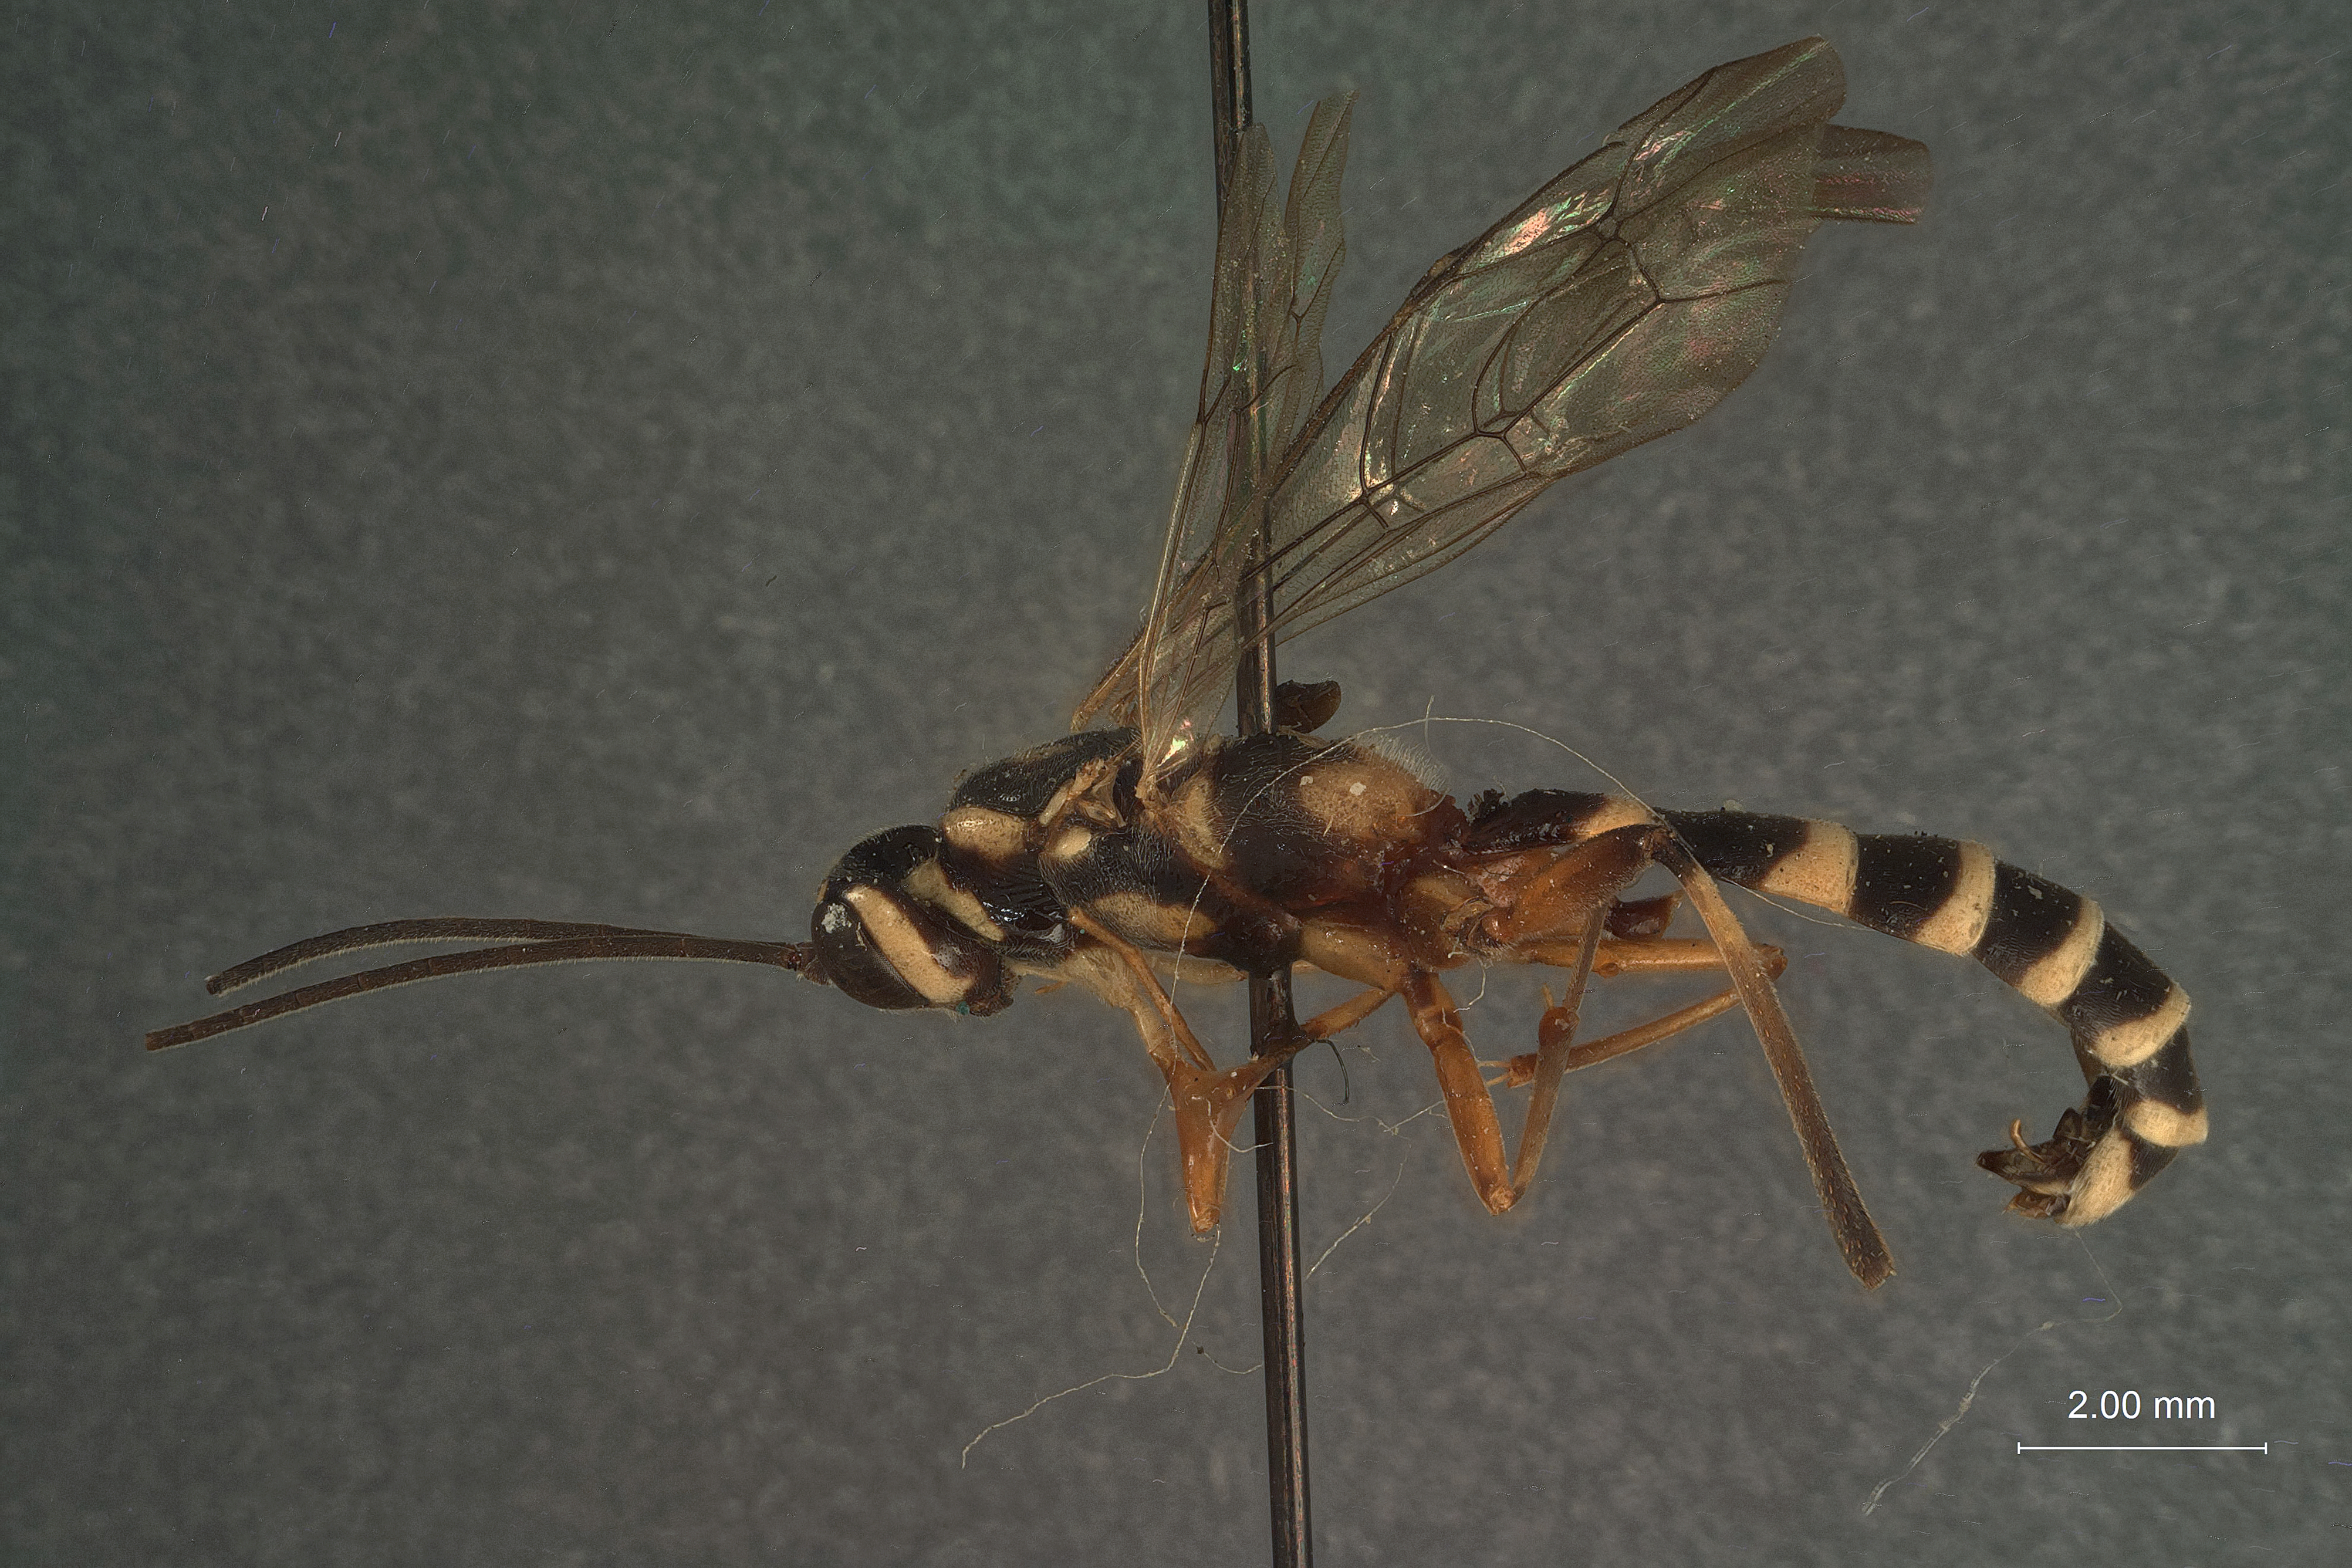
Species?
Kriegeria heptazonata
